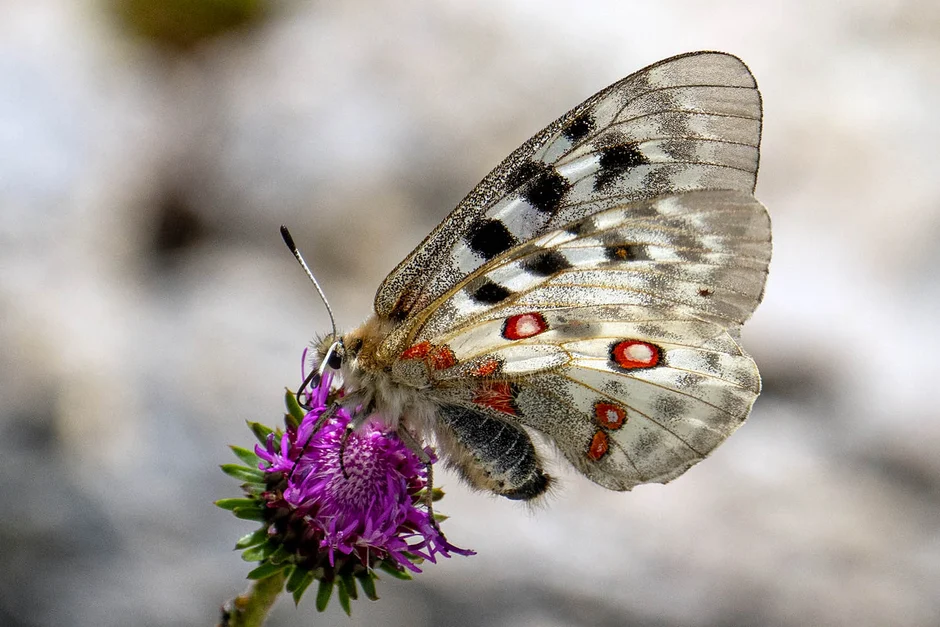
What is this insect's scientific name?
Parnassius apollo
